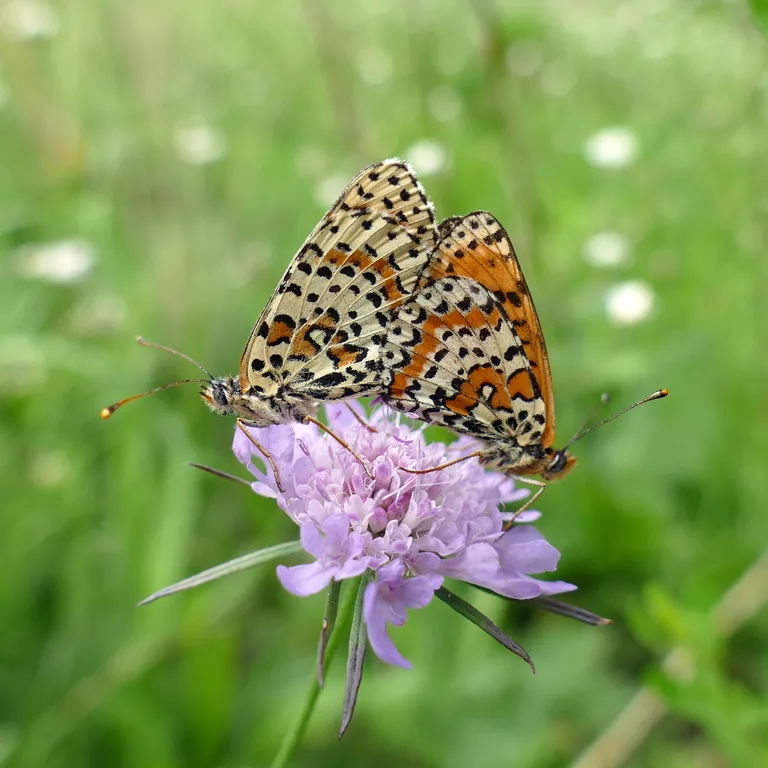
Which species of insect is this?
Melitaea didyma
